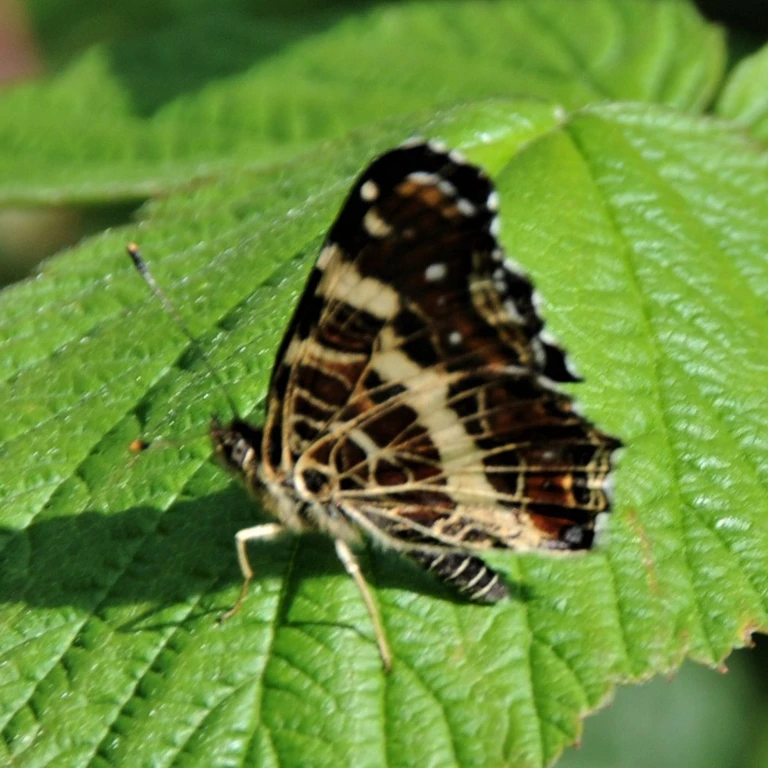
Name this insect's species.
Araschnia levana
